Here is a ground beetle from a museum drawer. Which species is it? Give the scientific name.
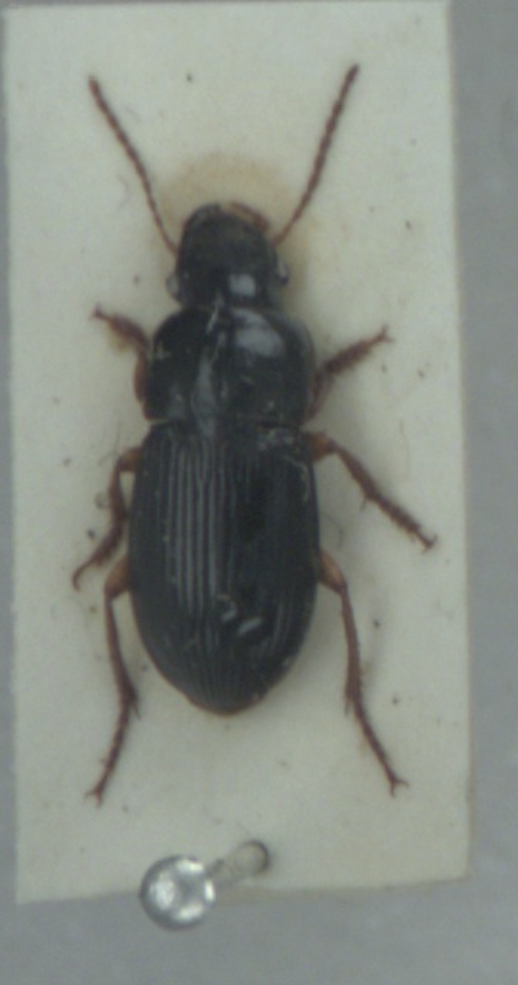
Harpalus latus
